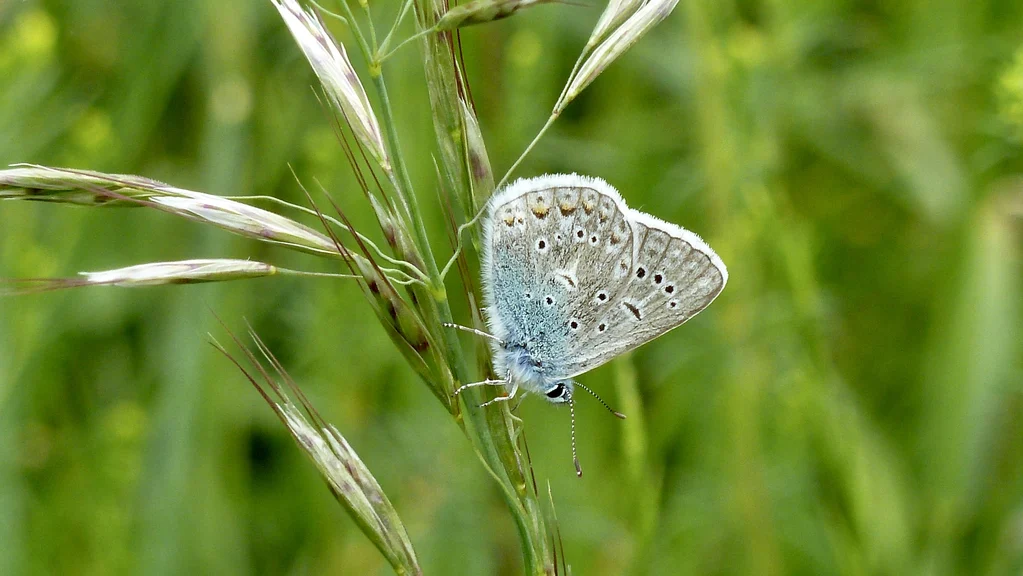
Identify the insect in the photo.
Polyommatus icarus
